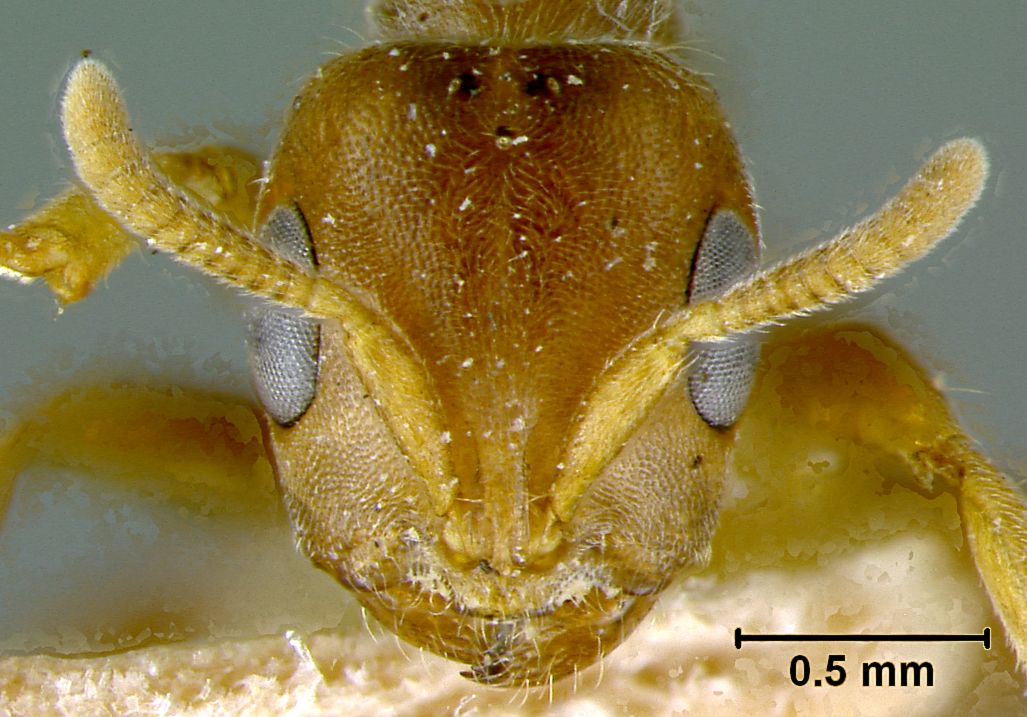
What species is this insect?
Pseudomyrma triplaridis
